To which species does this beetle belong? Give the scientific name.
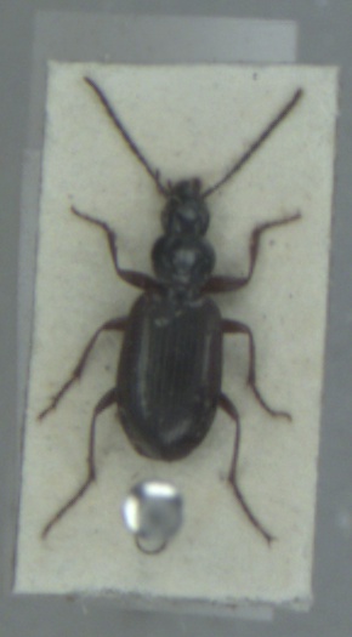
Agonum thoreyi
